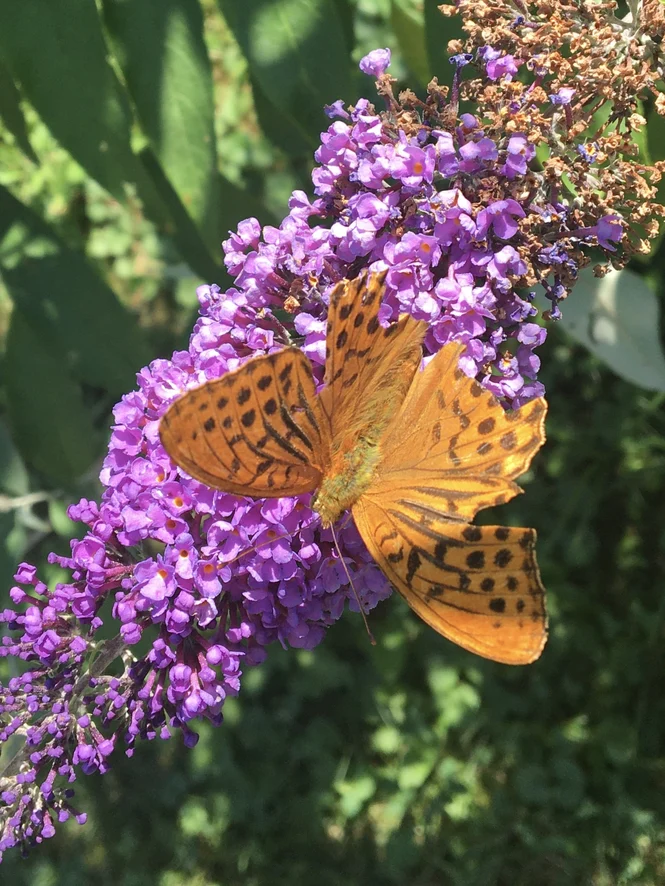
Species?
Argynnis paphia
